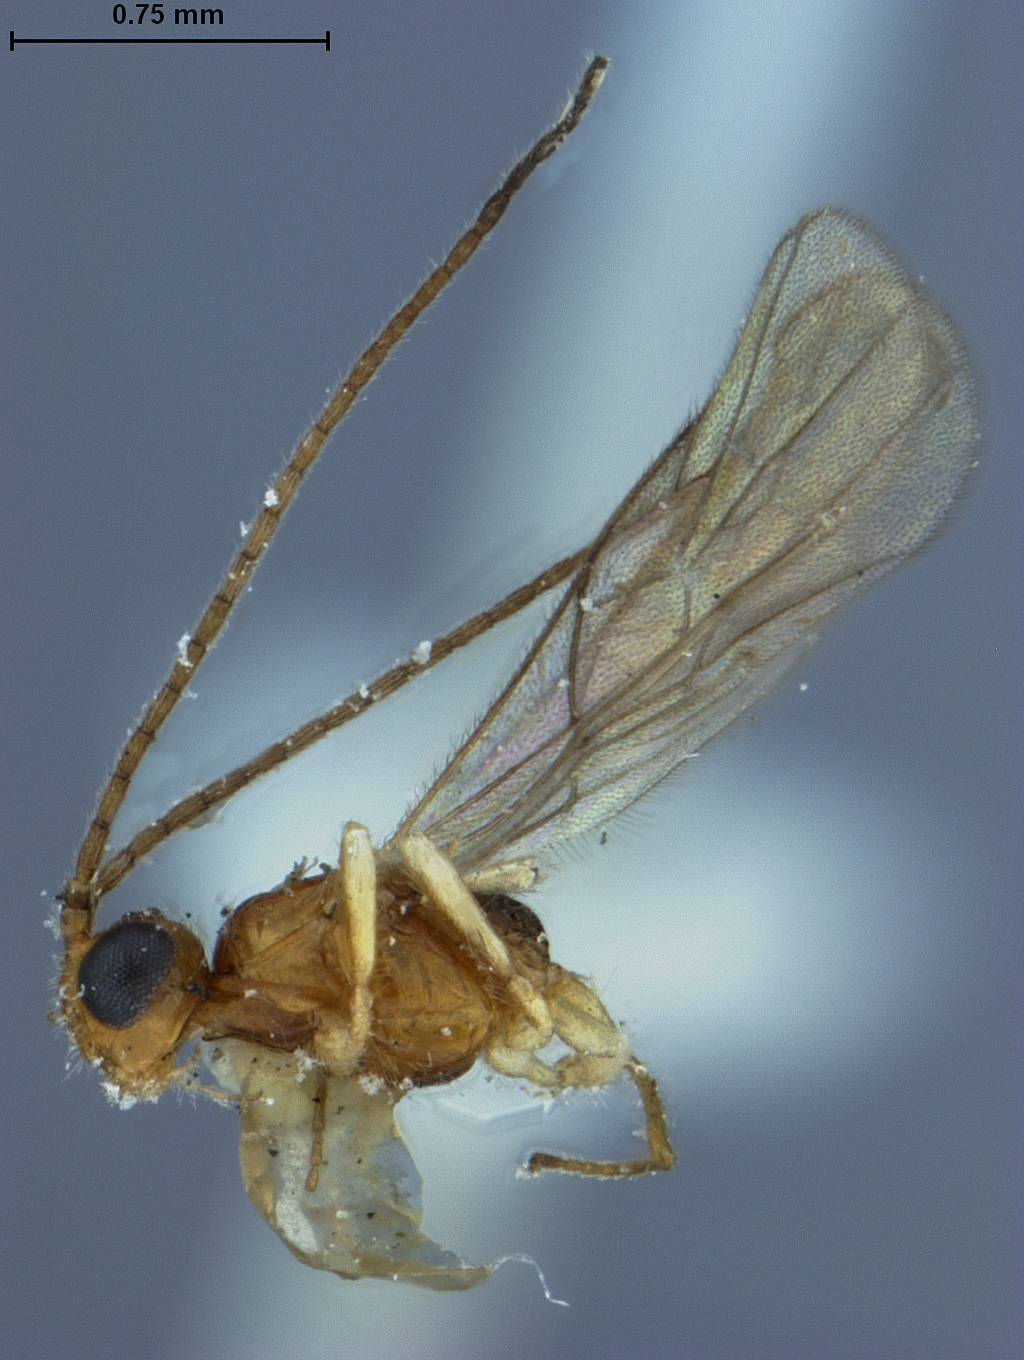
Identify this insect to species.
Homiopterus pacificus
